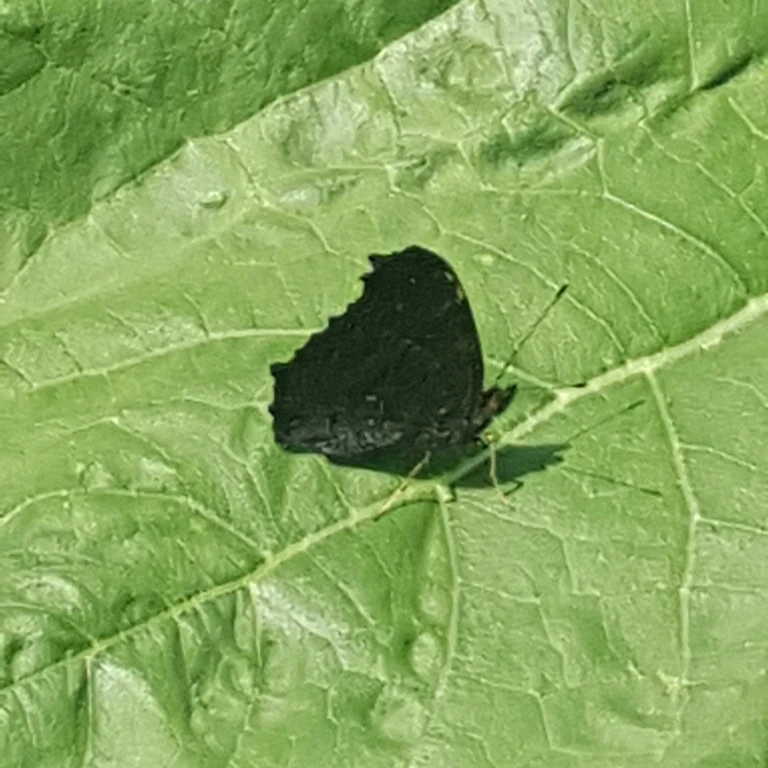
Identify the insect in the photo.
Aglais io
